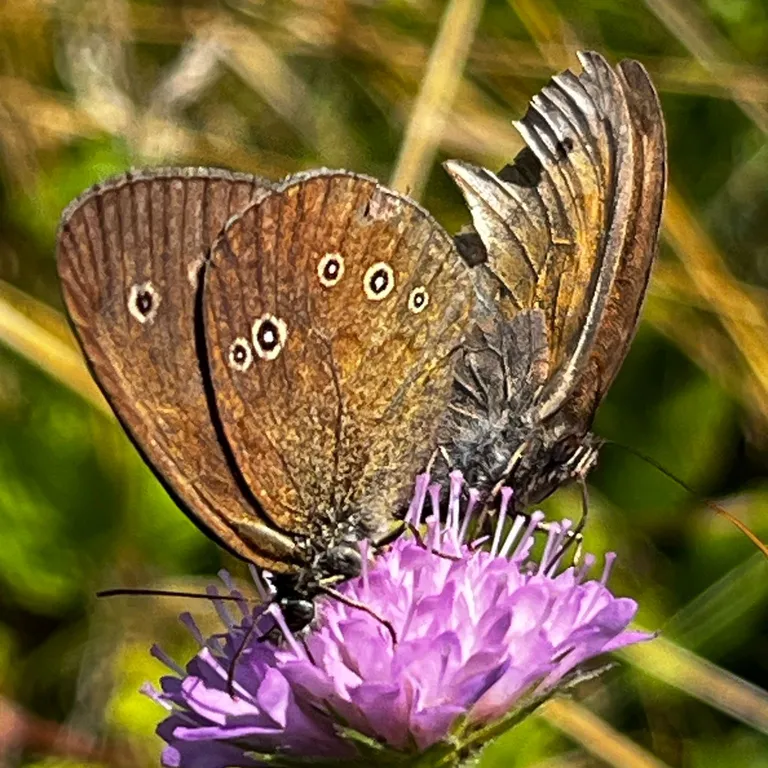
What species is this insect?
Aphantopus hyperantus
